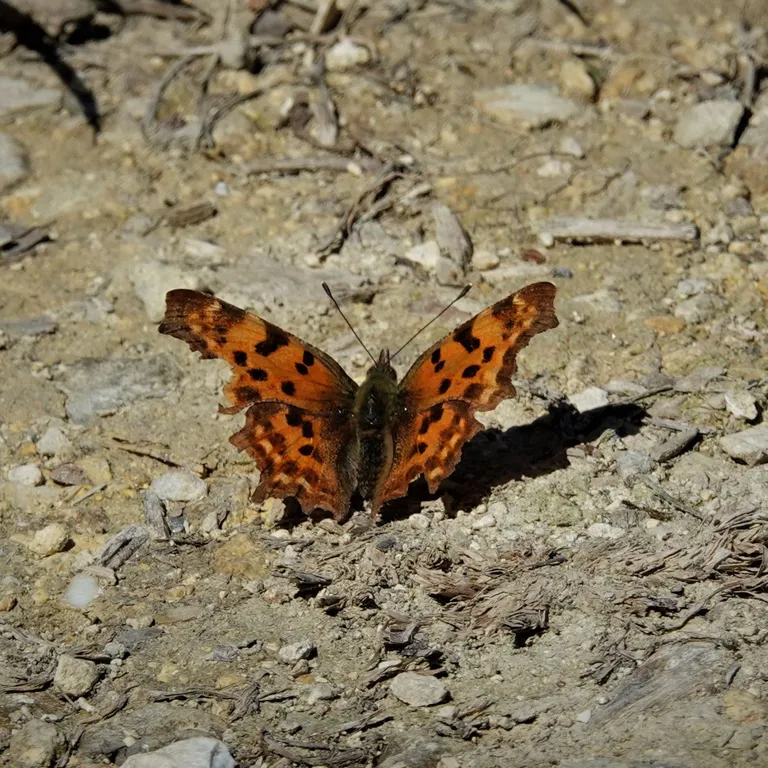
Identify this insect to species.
Polygonia c-album
